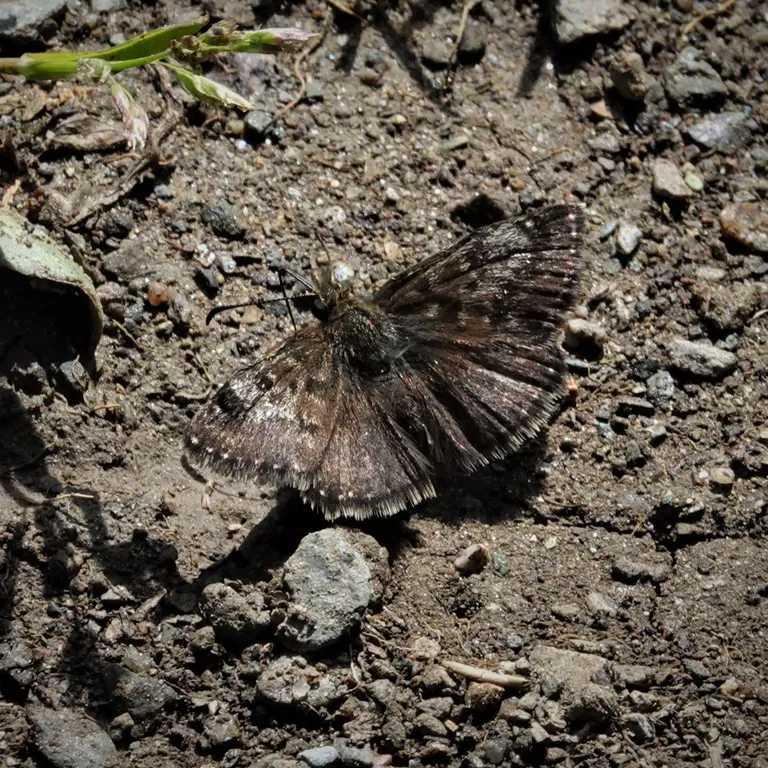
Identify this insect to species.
Erynnis tages
